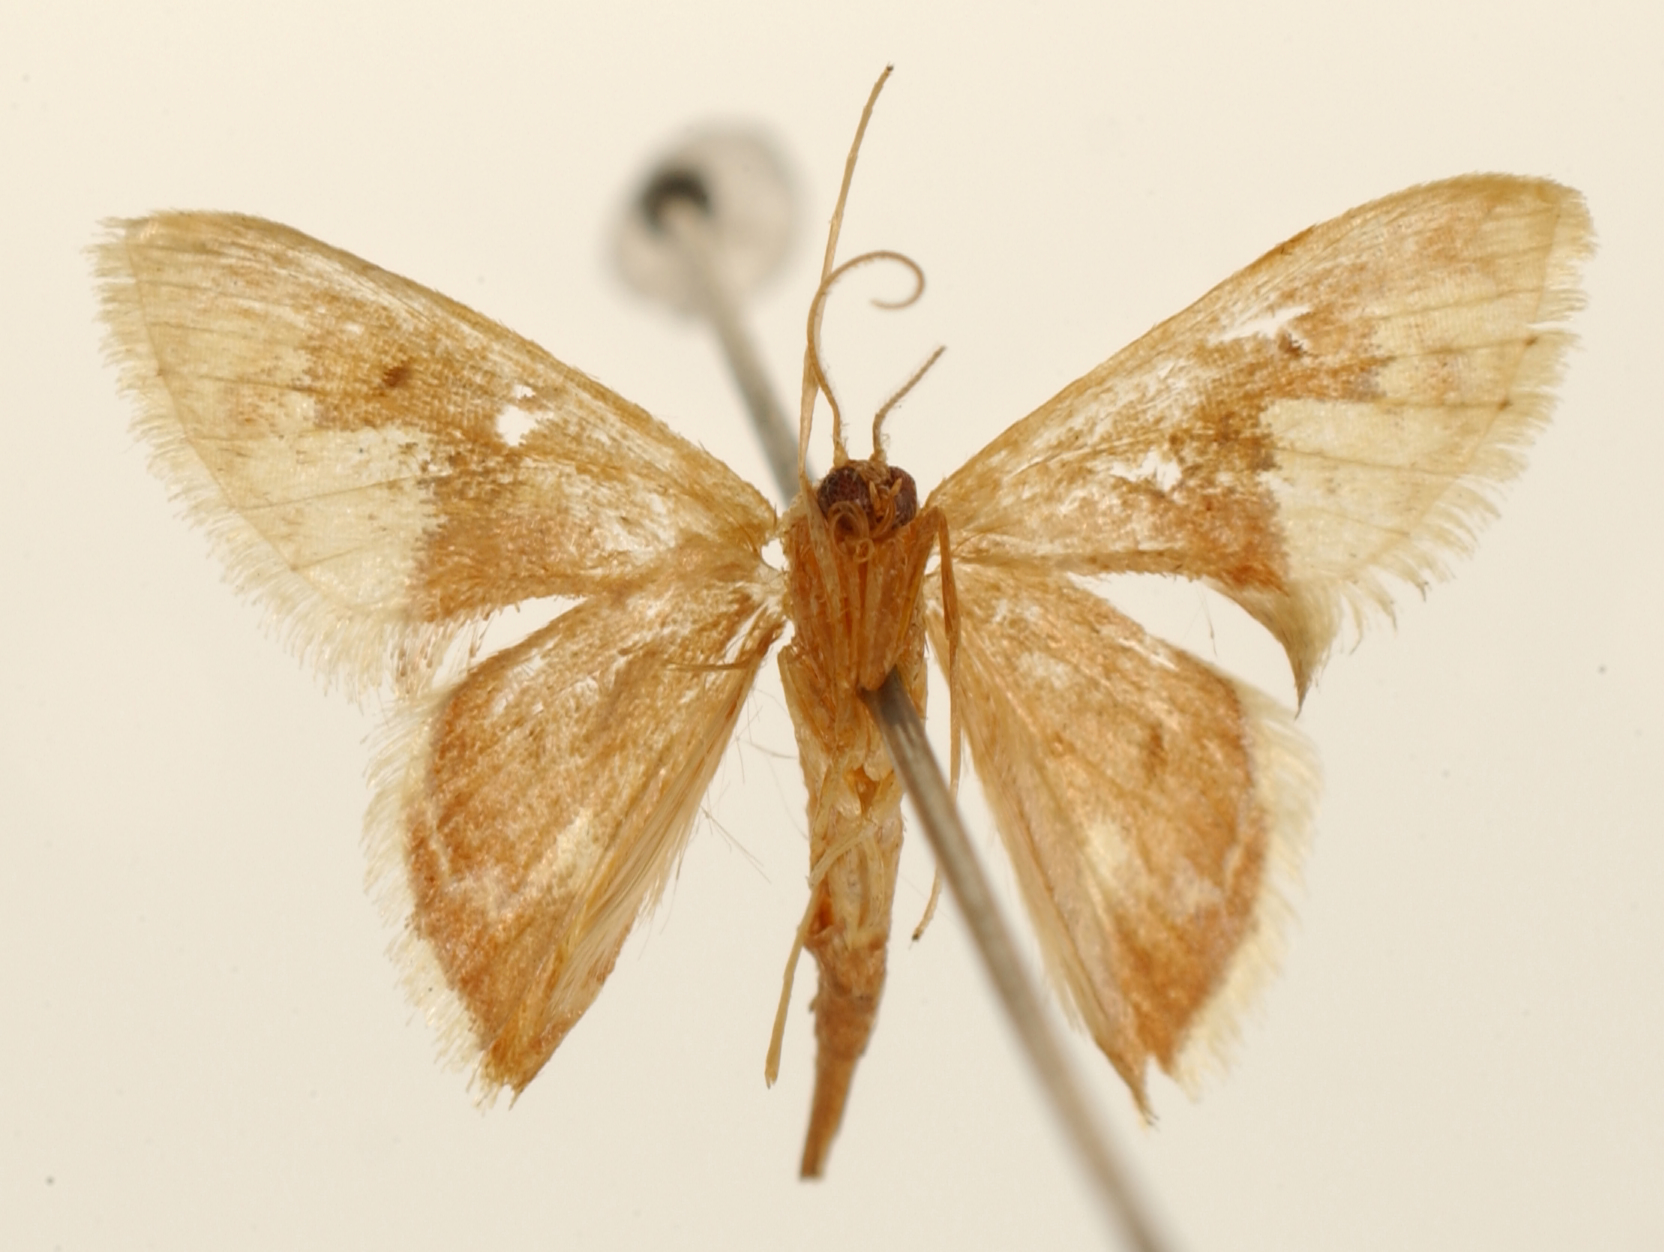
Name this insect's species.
Hyriogona rosinaria
